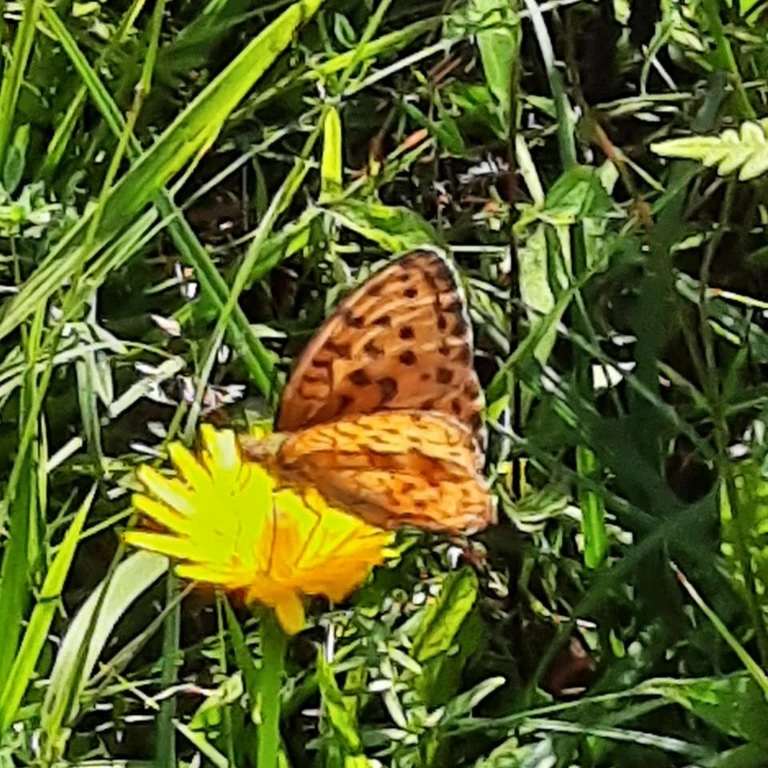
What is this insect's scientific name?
Brenthis daphne
